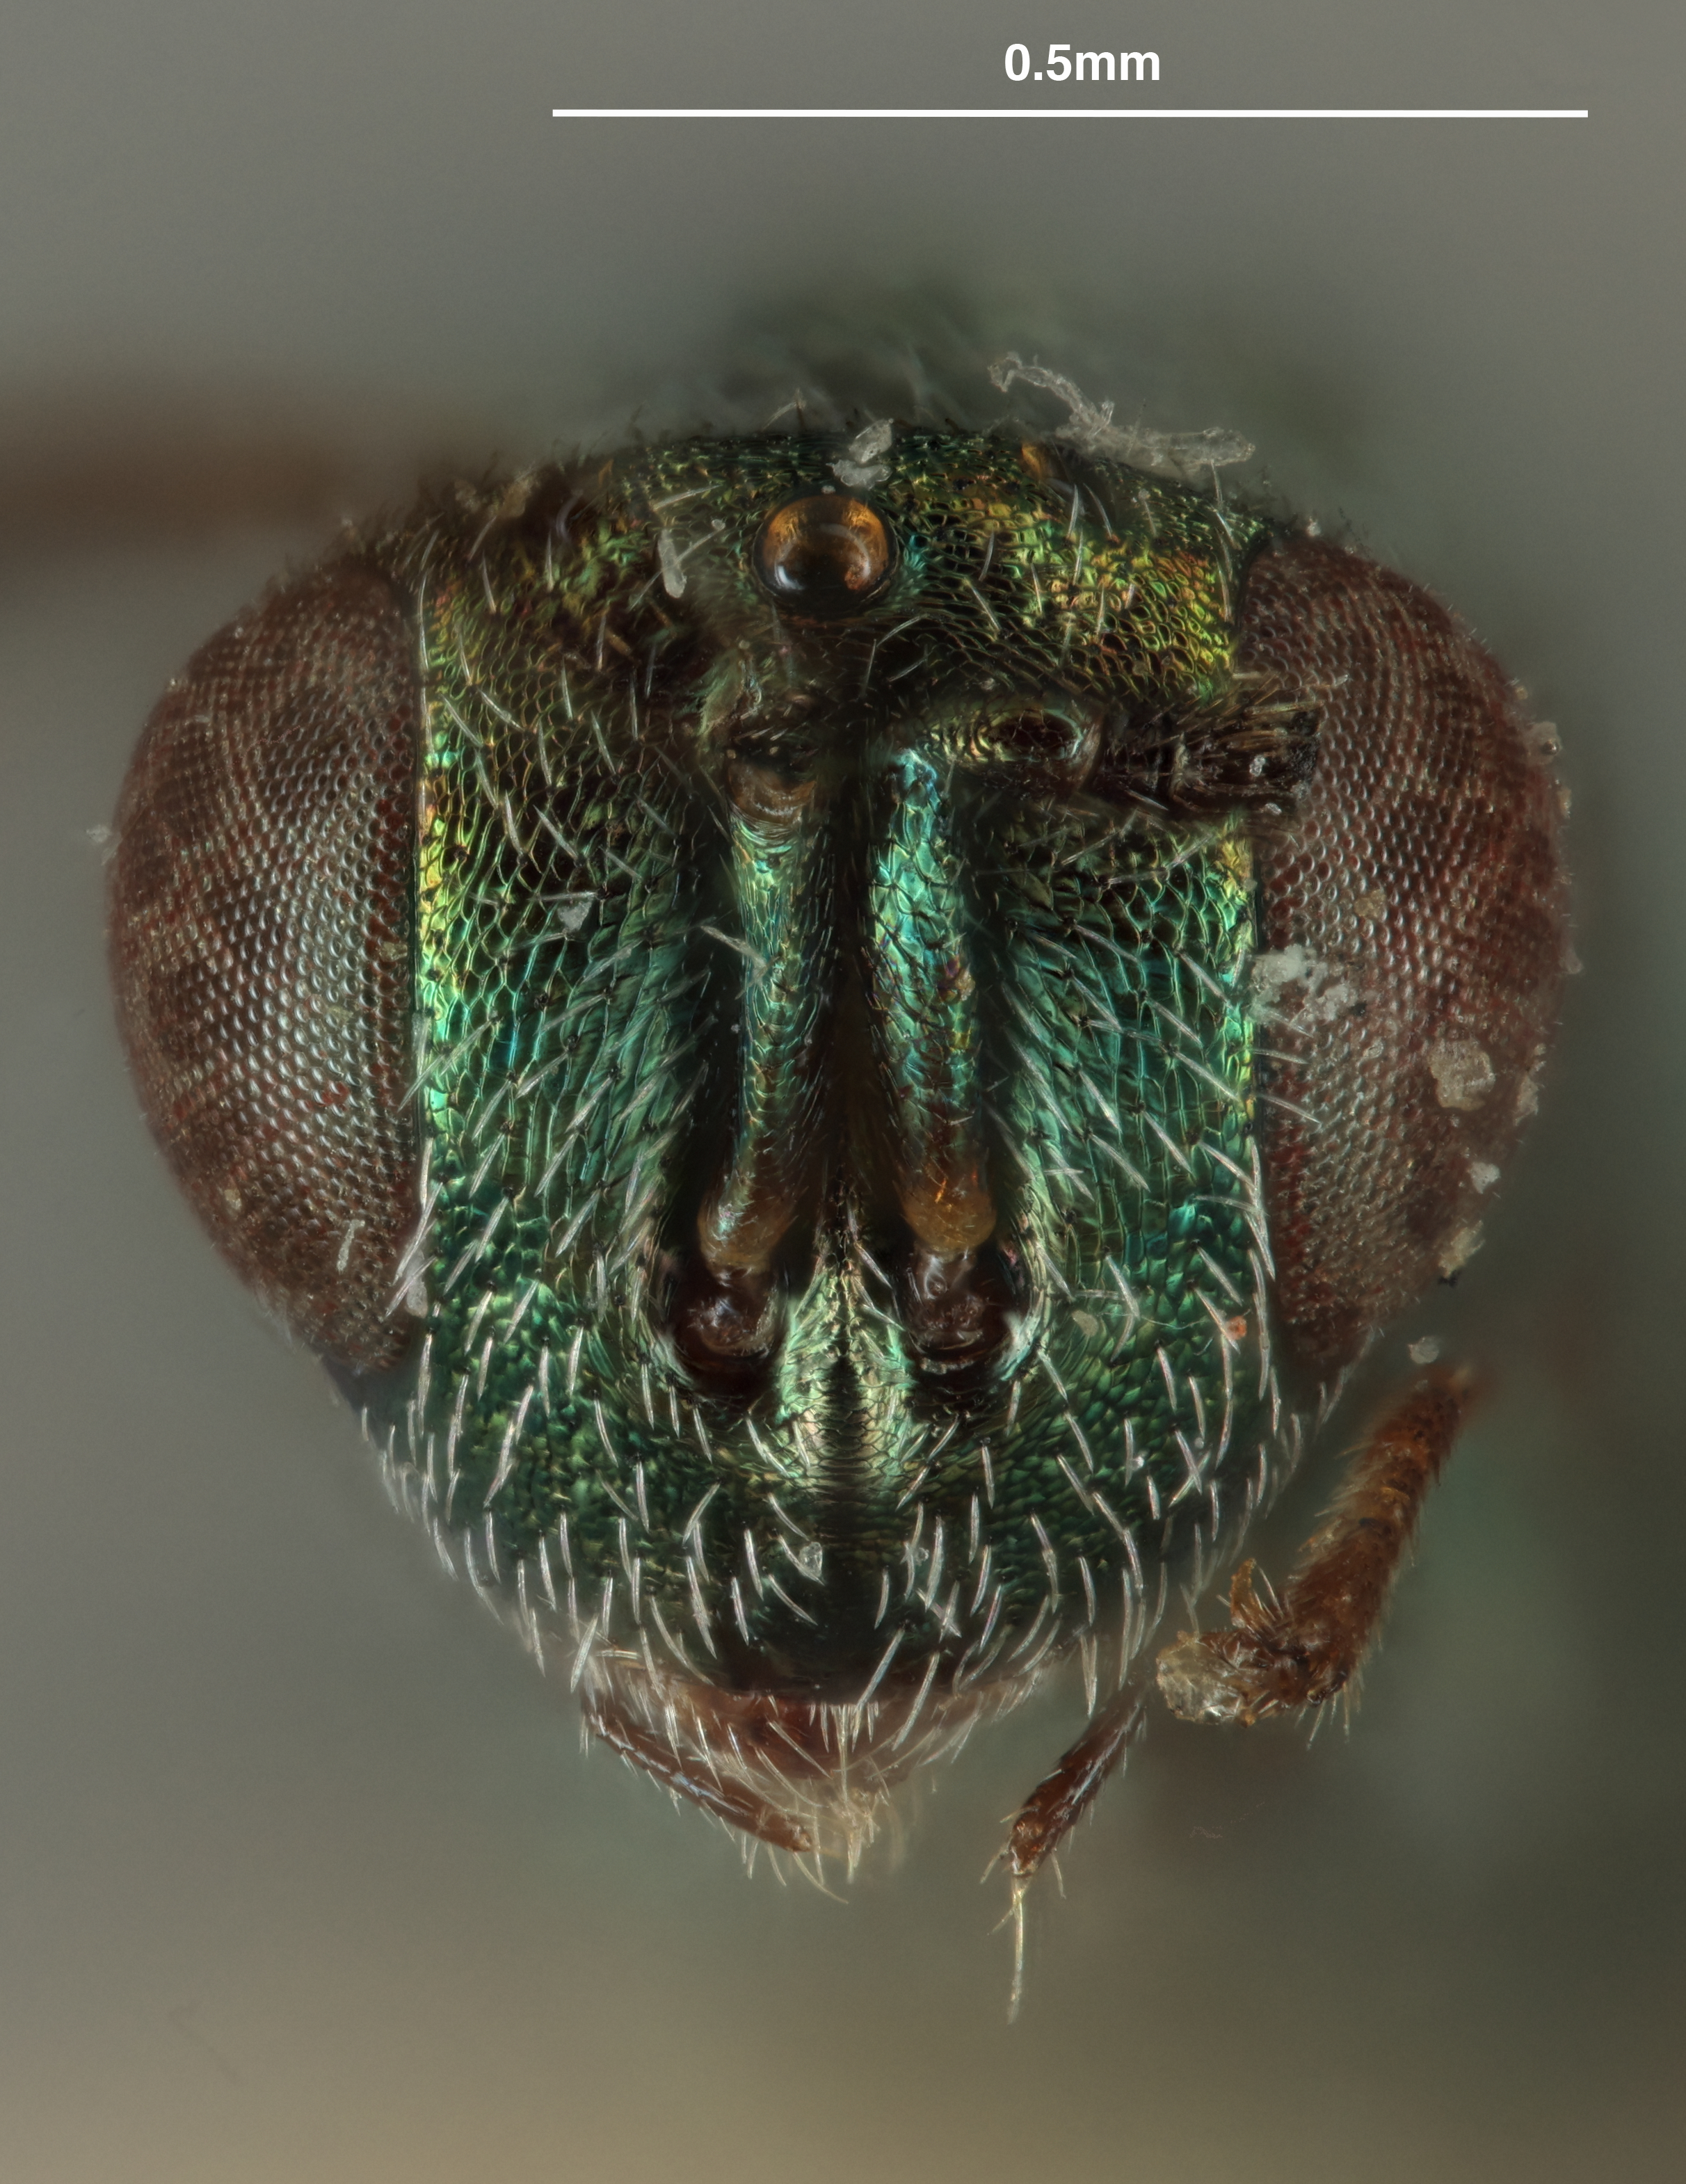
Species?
Zaglyptonotus schwarzi
